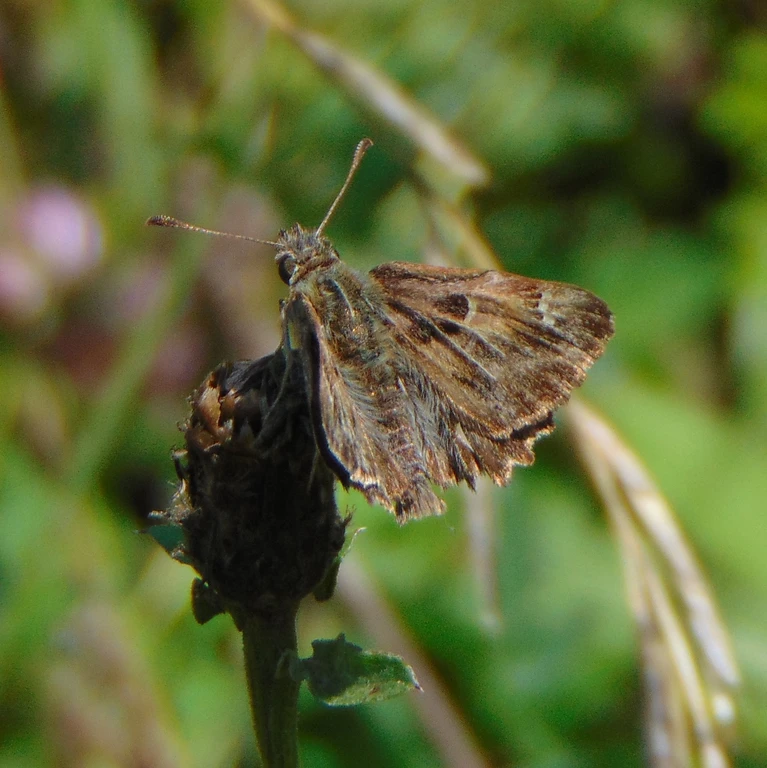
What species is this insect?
Carcharodus alceae
